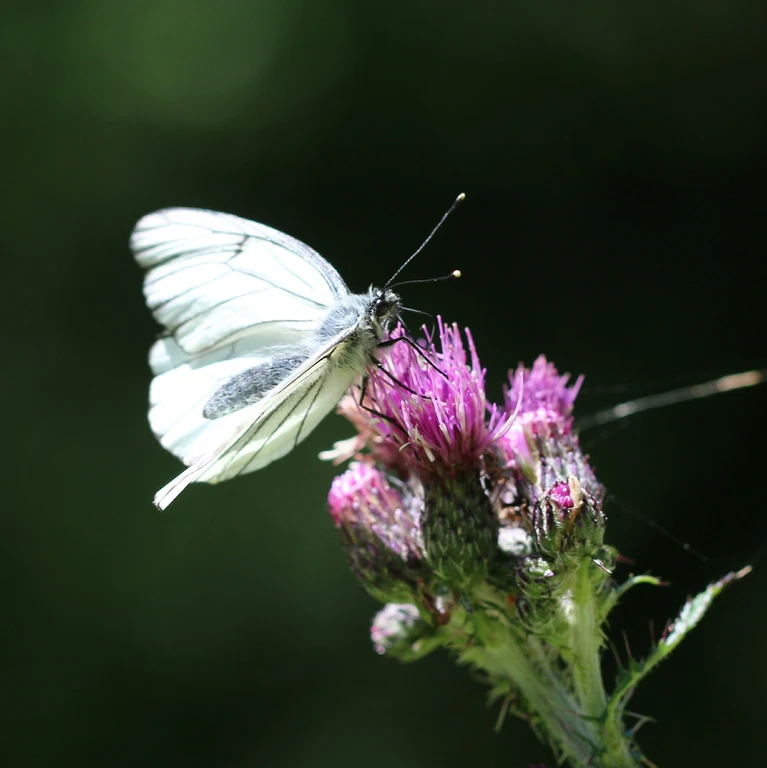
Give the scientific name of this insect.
Aporia crataegi
